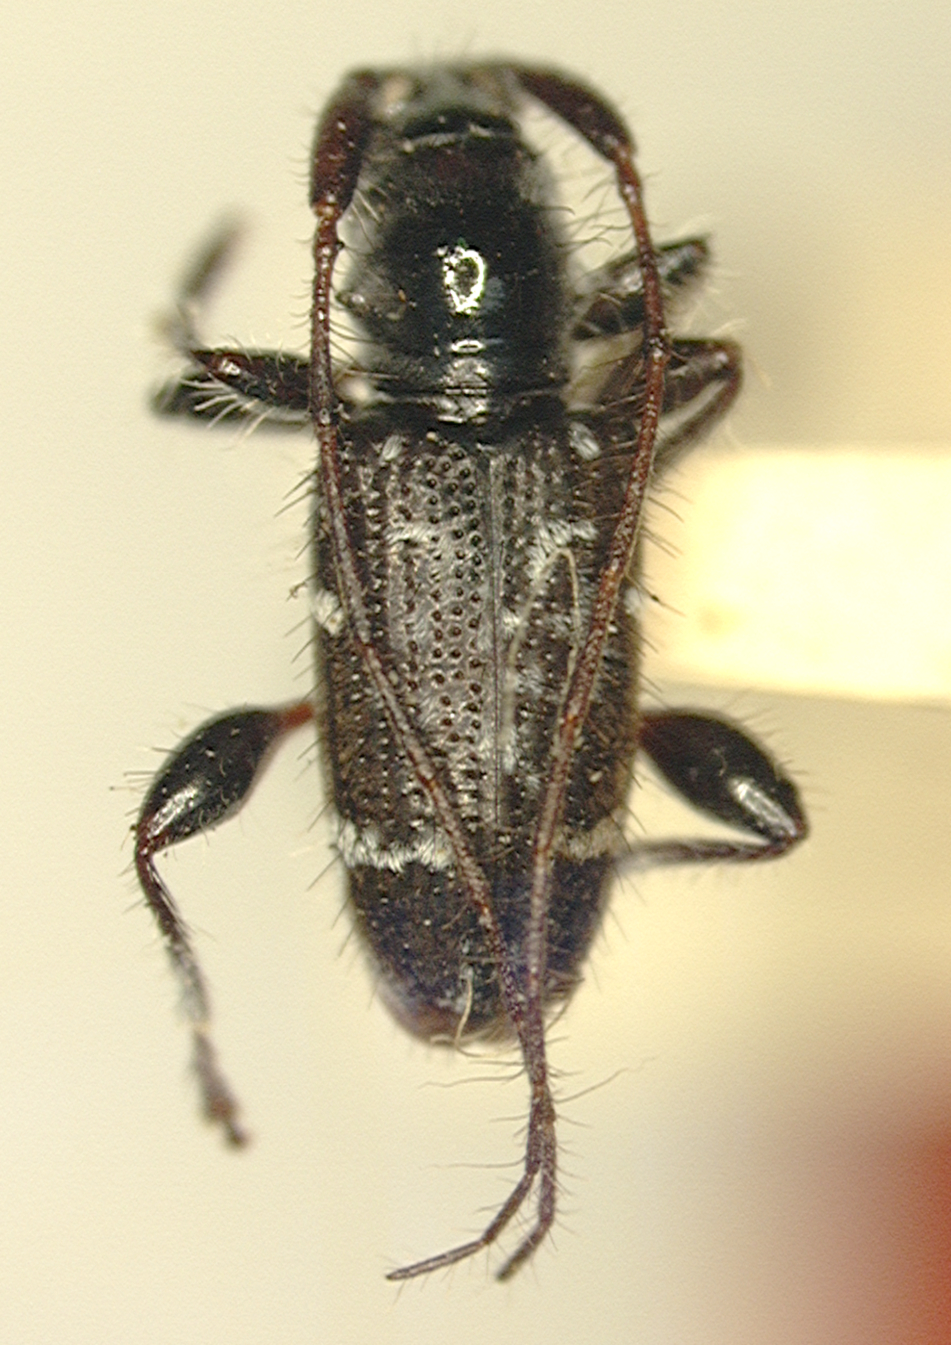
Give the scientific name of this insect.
Enes bakeri
